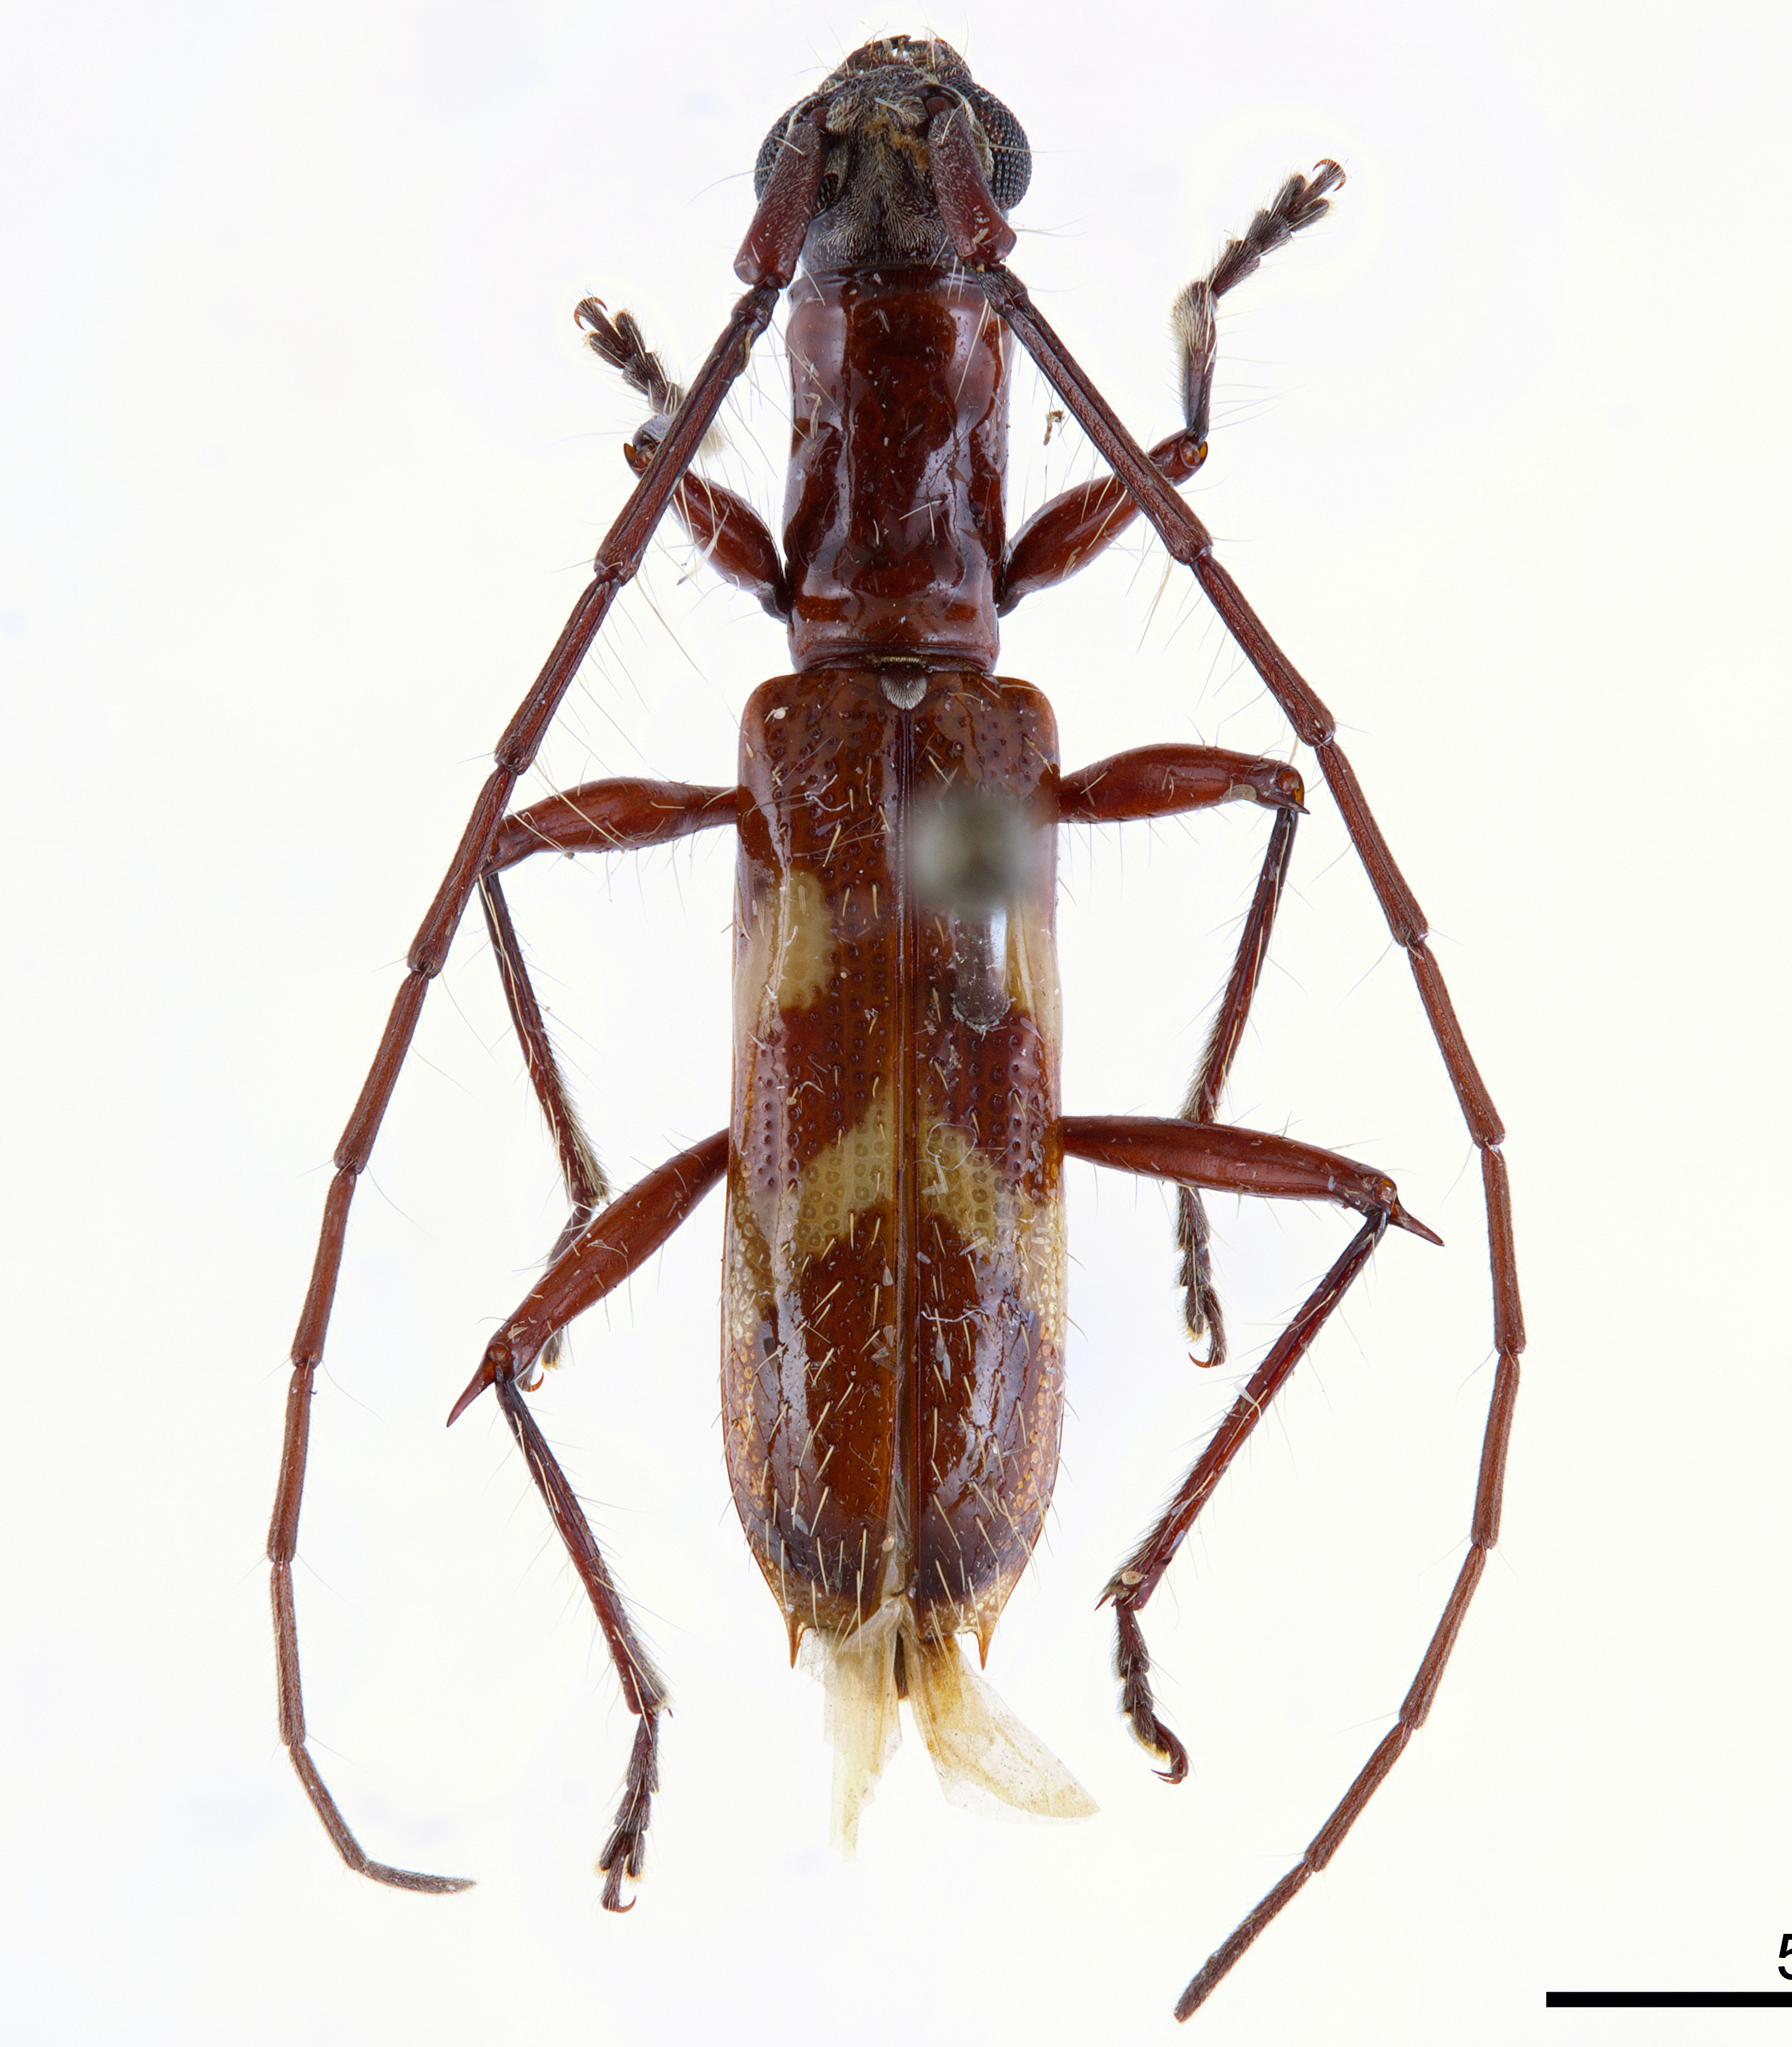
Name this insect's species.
Hexoplon uncinatum
